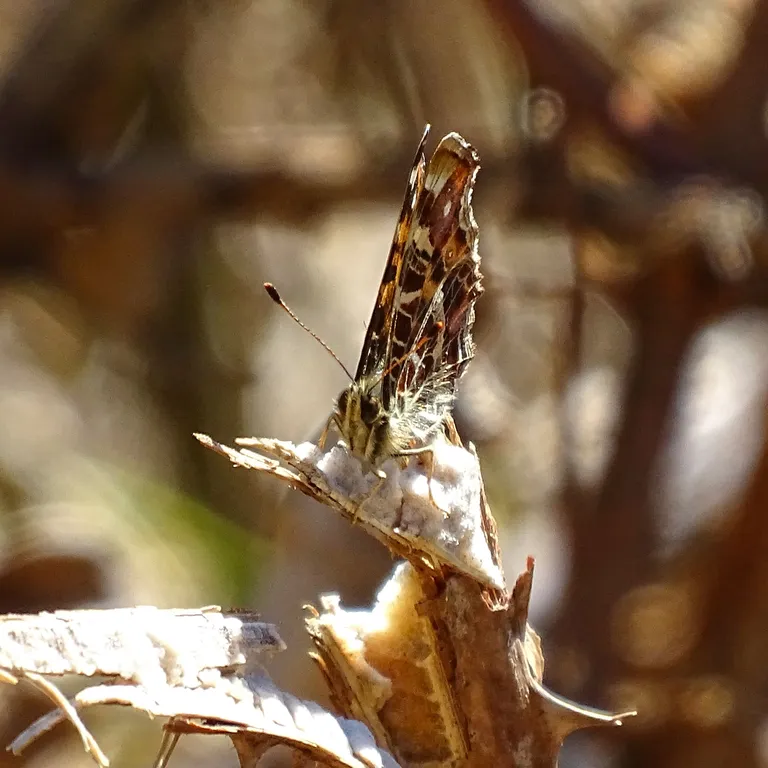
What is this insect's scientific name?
Araschnia levana
